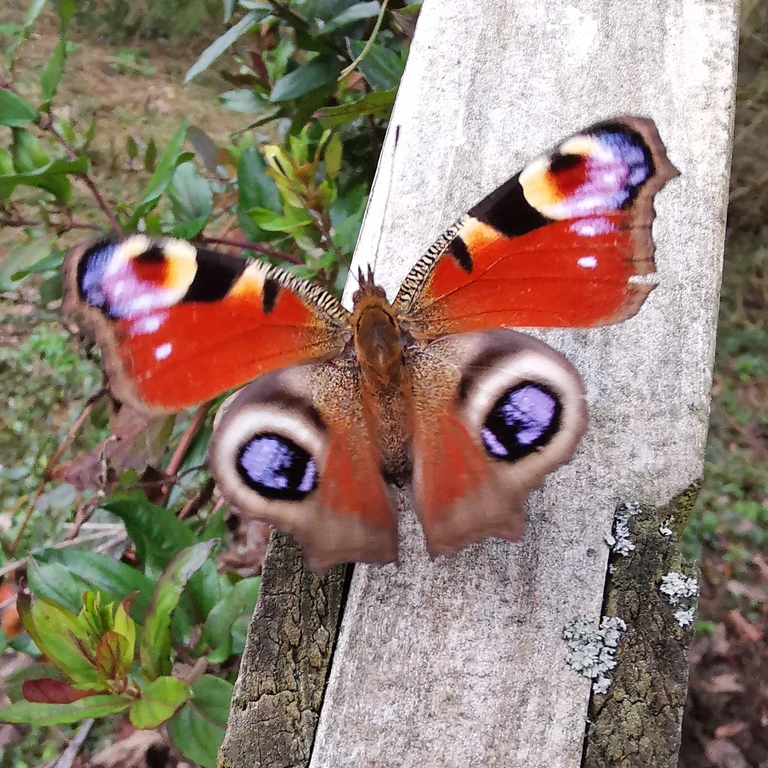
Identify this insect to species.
Aglais io
